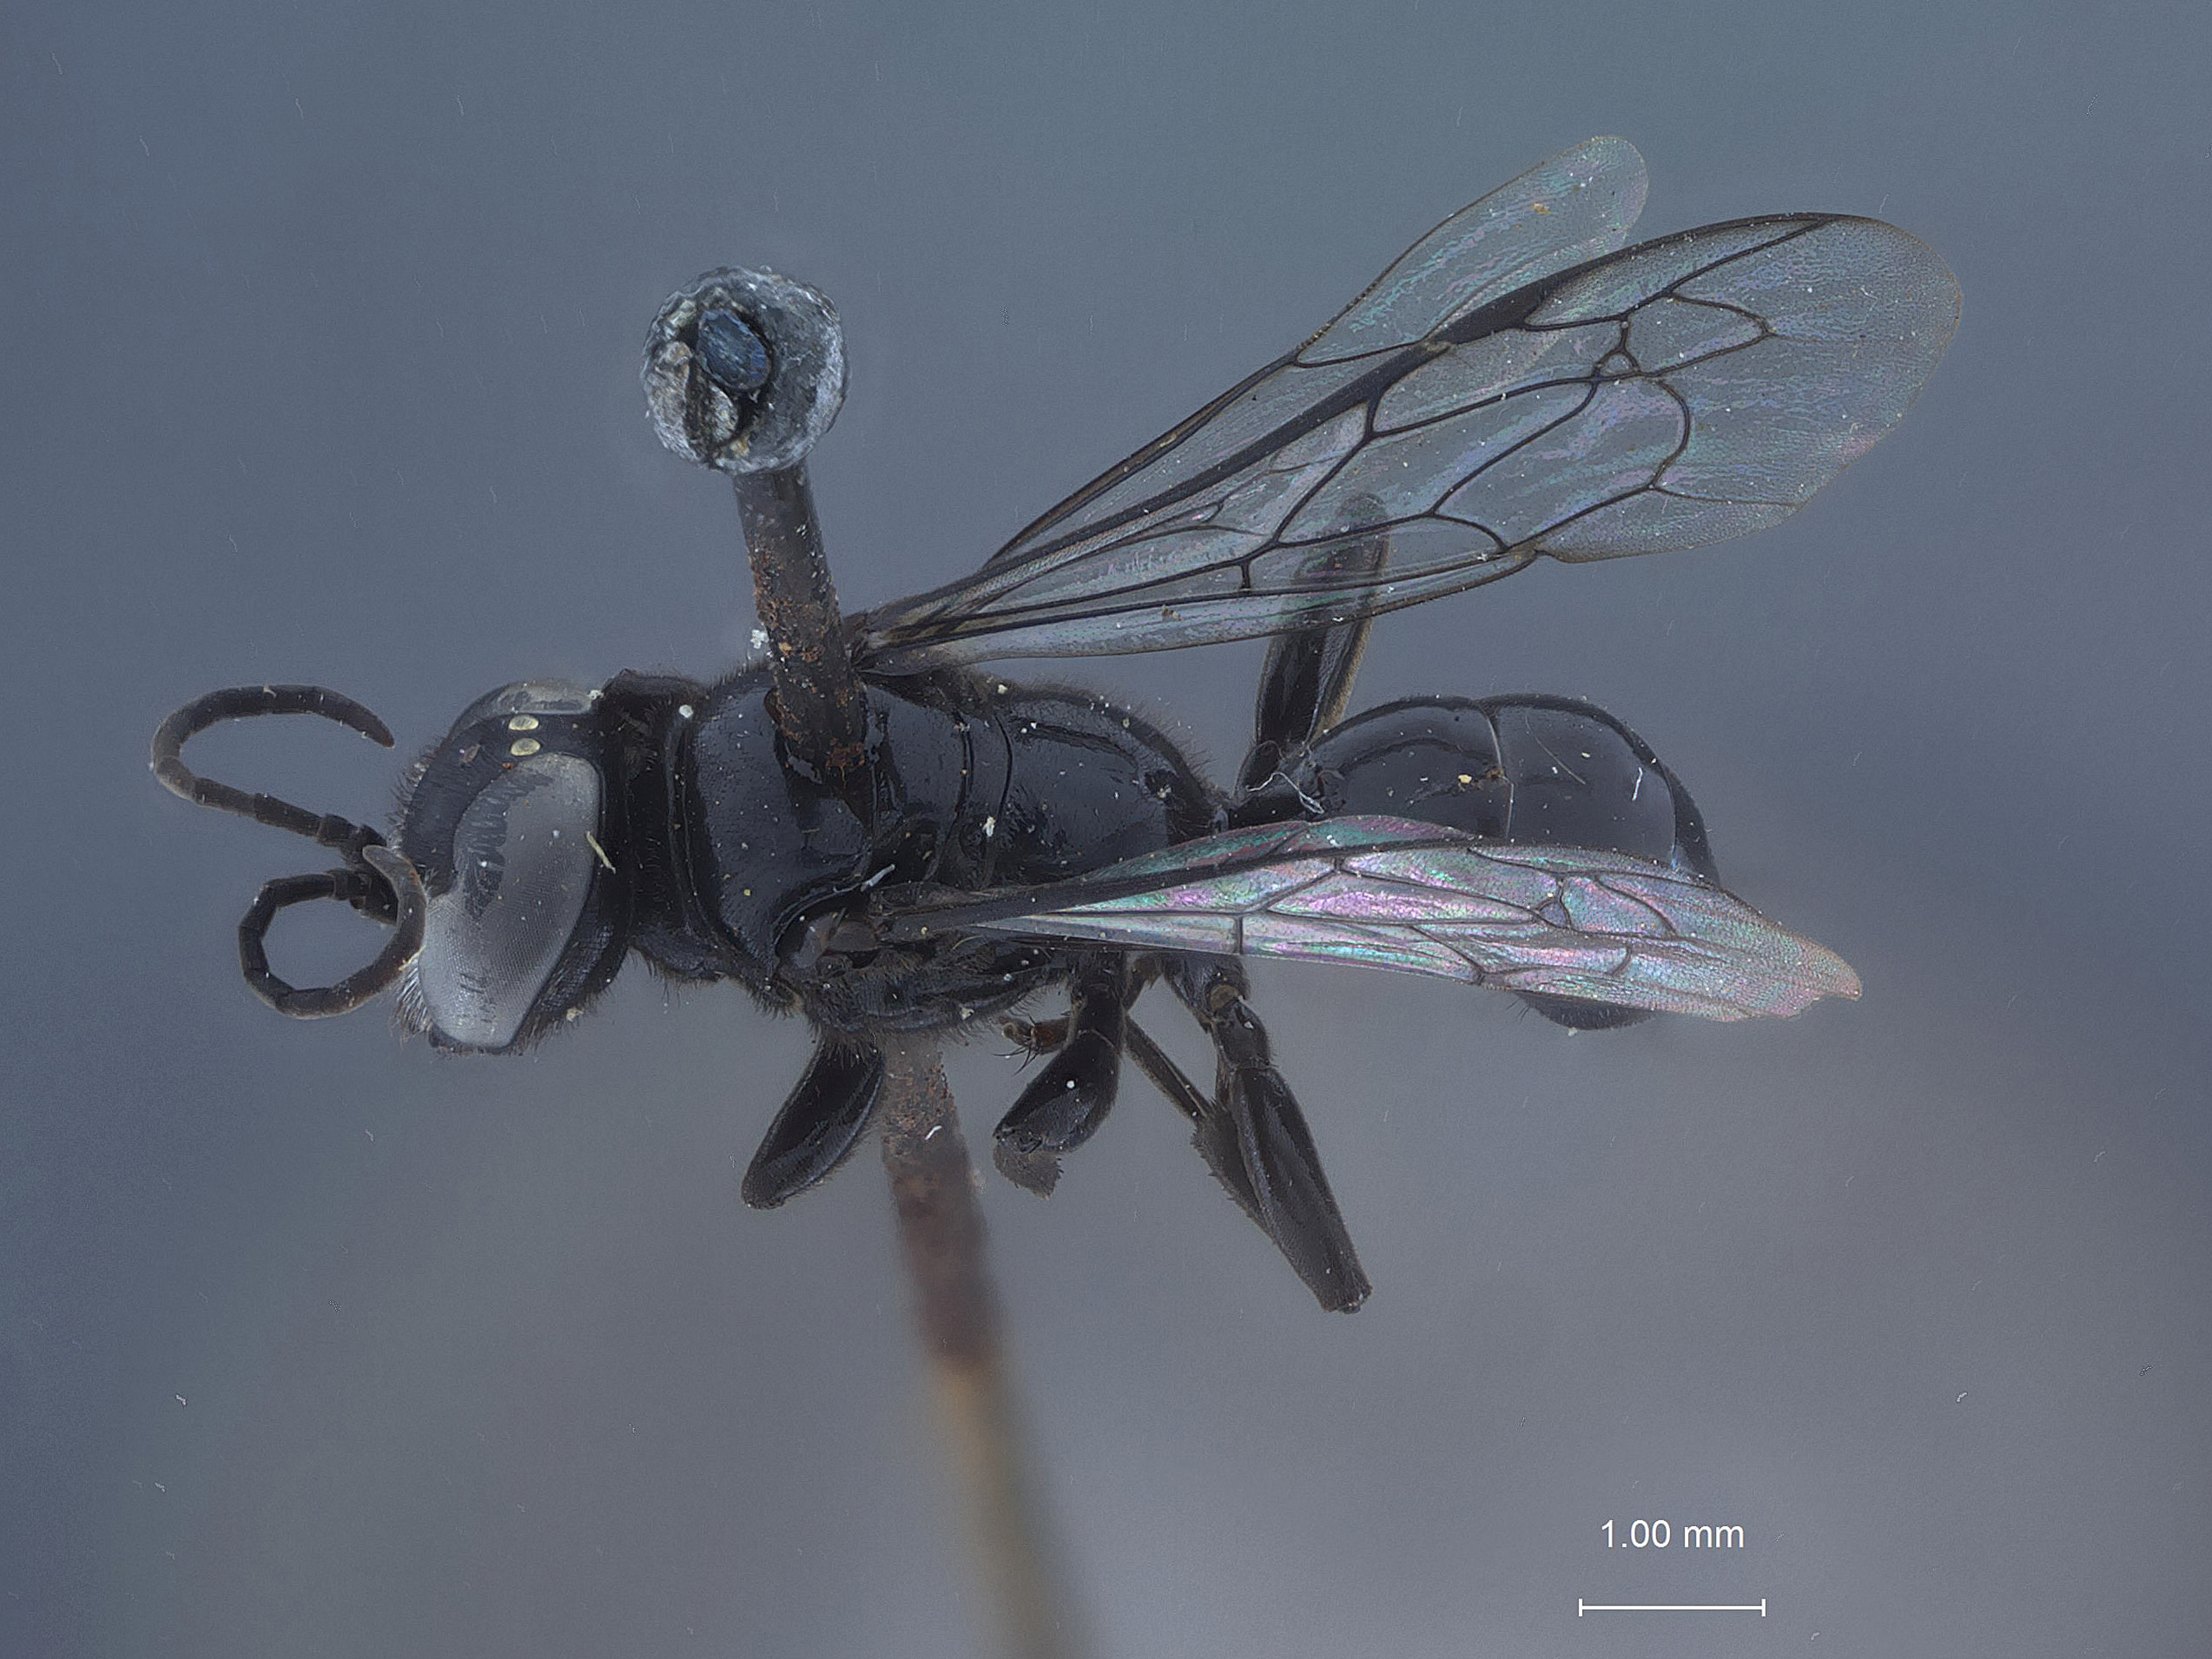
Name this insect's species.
Pison nigellum
